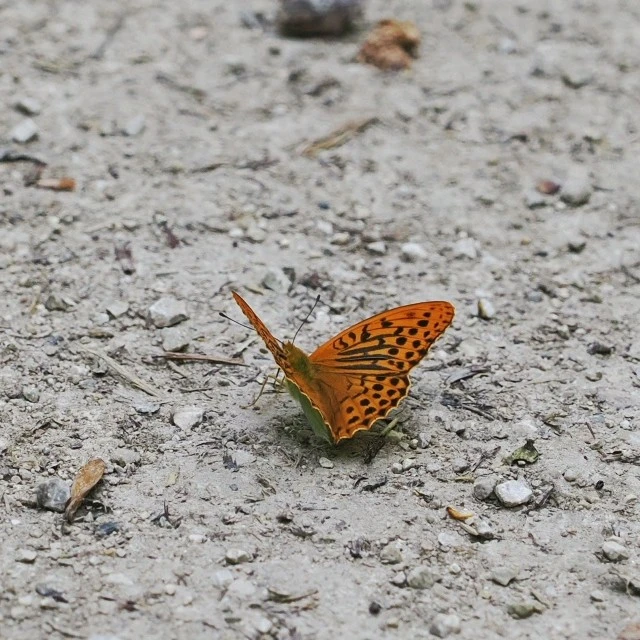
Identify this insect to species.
Argynnis paphia
